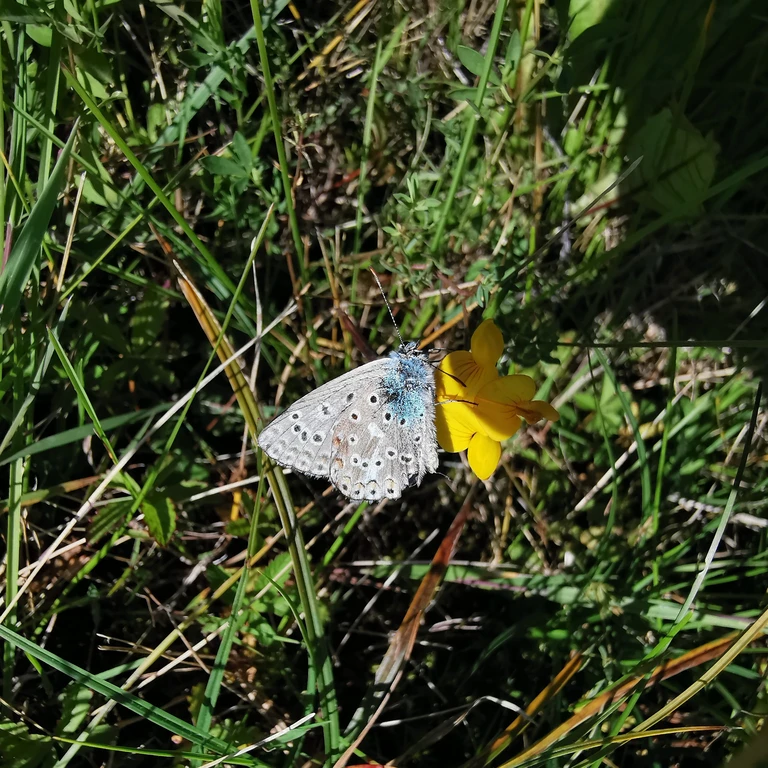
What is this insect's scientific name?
Polyommatus icarus
